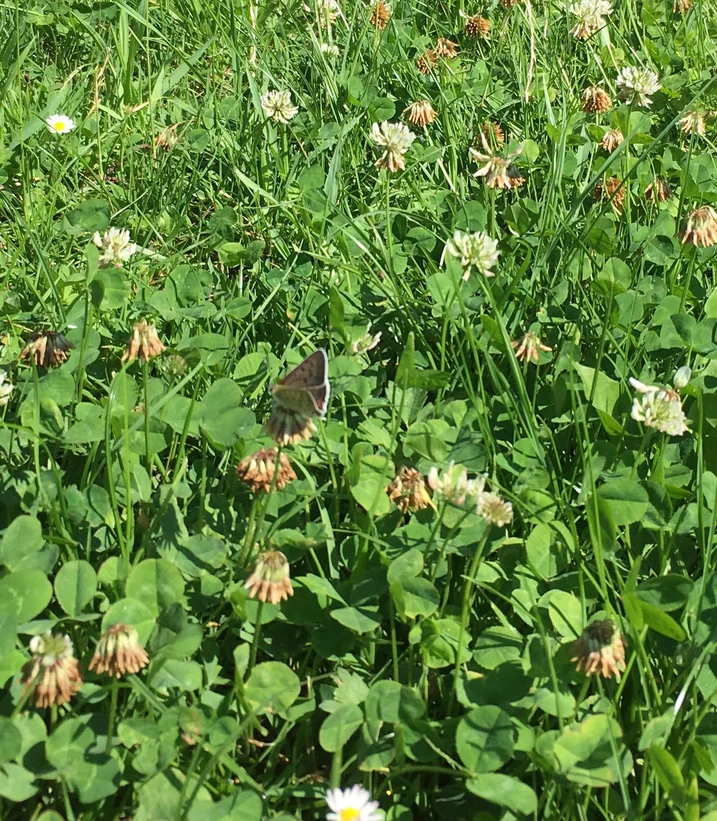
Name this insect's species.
Lycaena tityrus (also Loweia tityrus)
